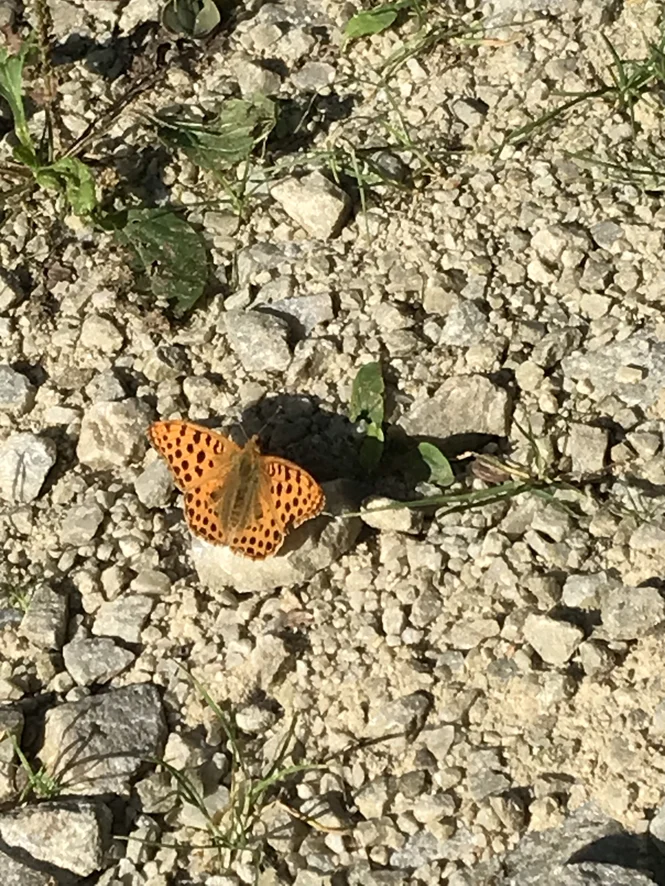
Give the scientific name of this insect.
Issoria lathonia
